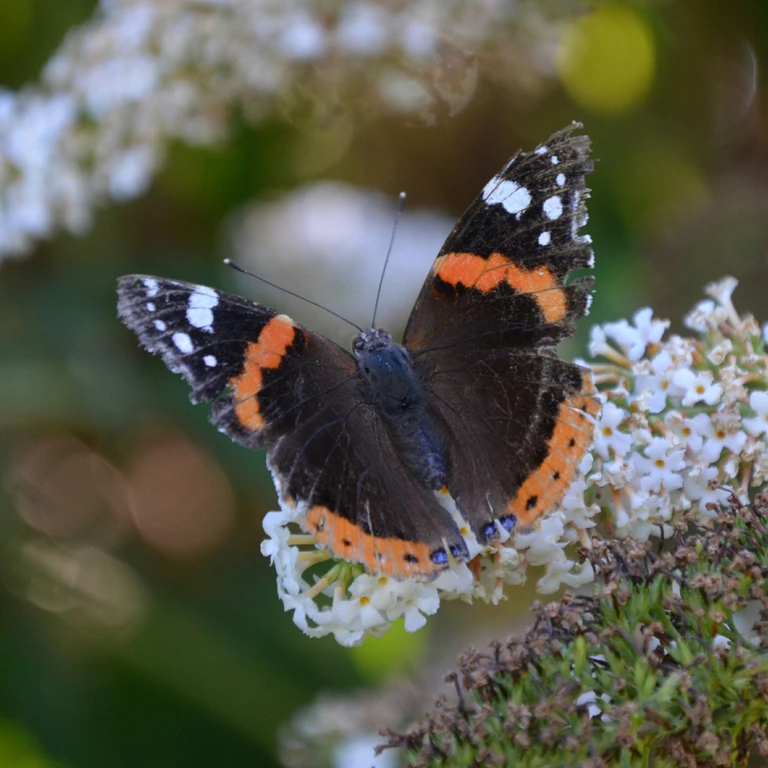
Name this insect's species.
Vanessa atalanta
